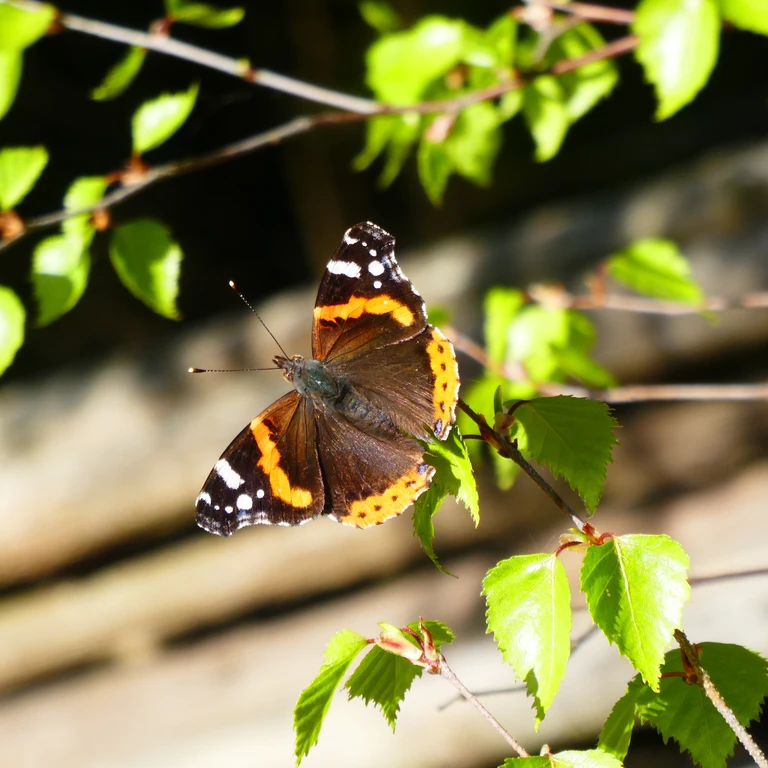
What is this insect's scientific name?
Vanessa atalanta
